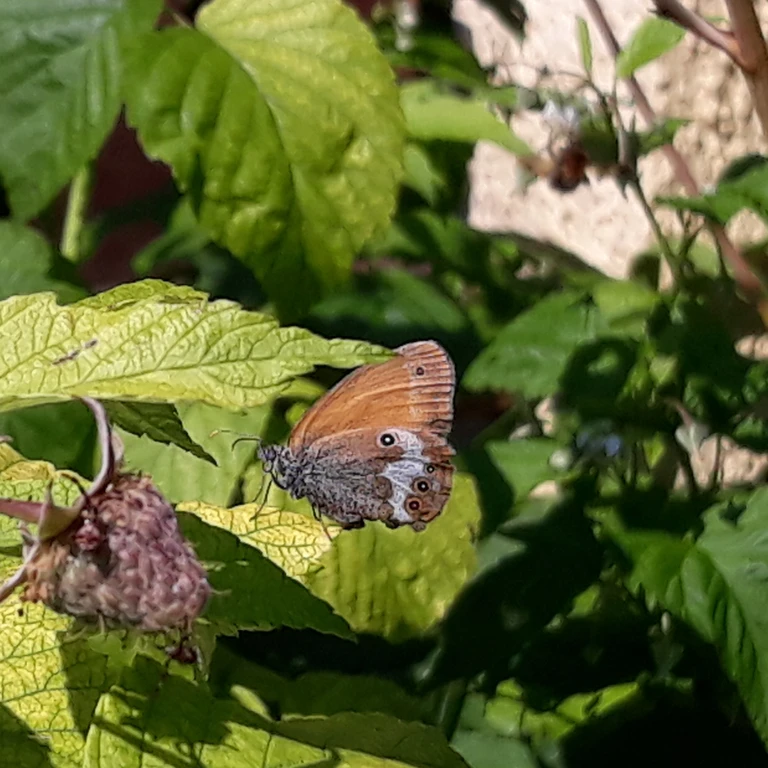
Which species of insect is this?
Coenonympha arcania
